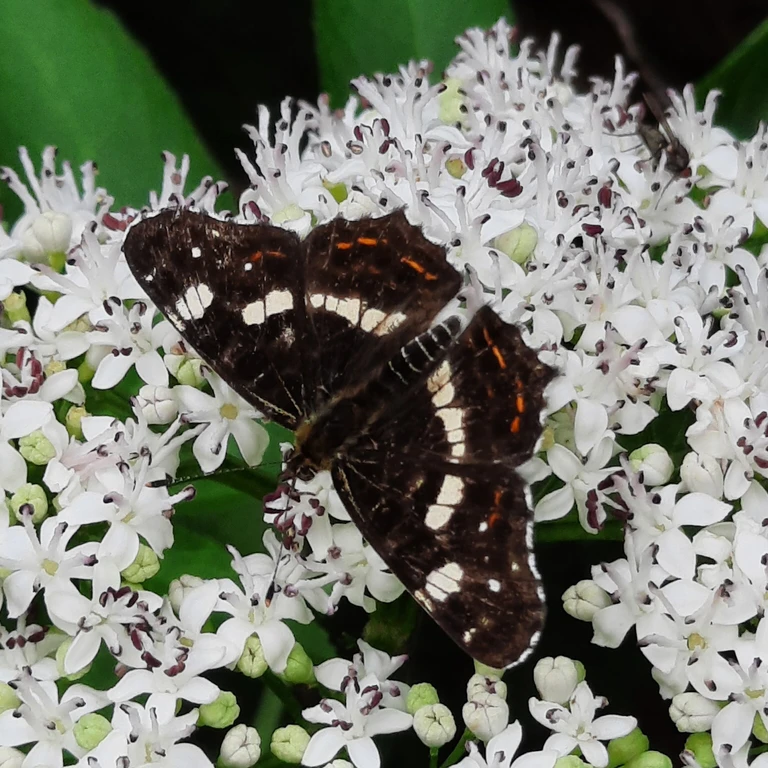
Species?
Araschnia levana
